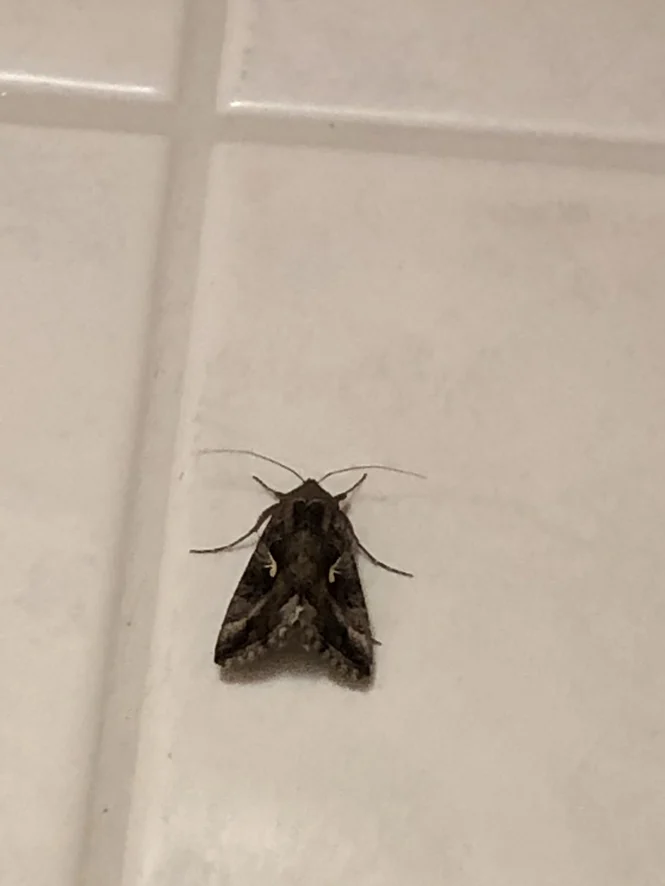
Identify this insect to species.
Autographa gamma
